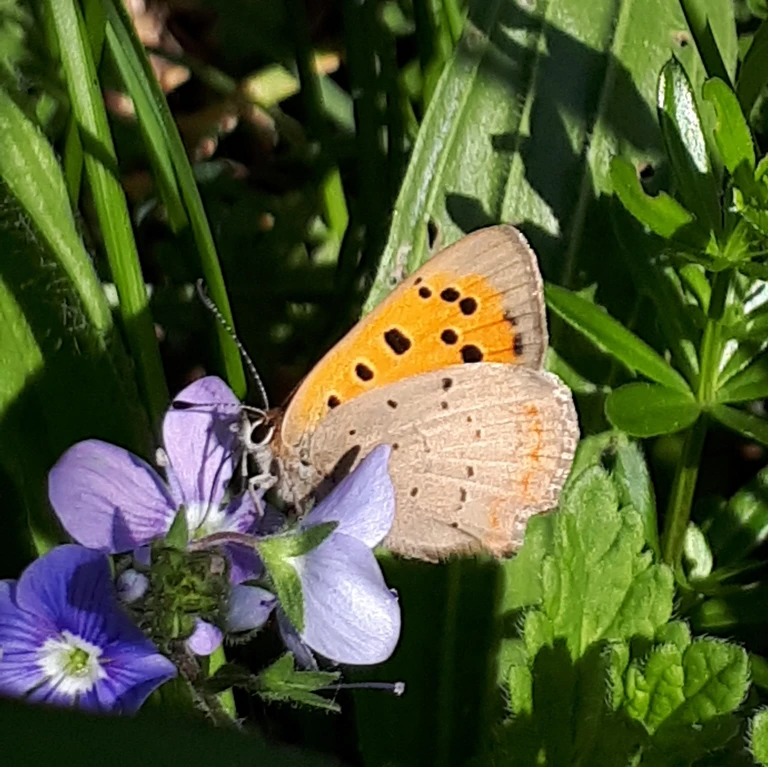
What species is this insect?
Lycaena phlaeas
